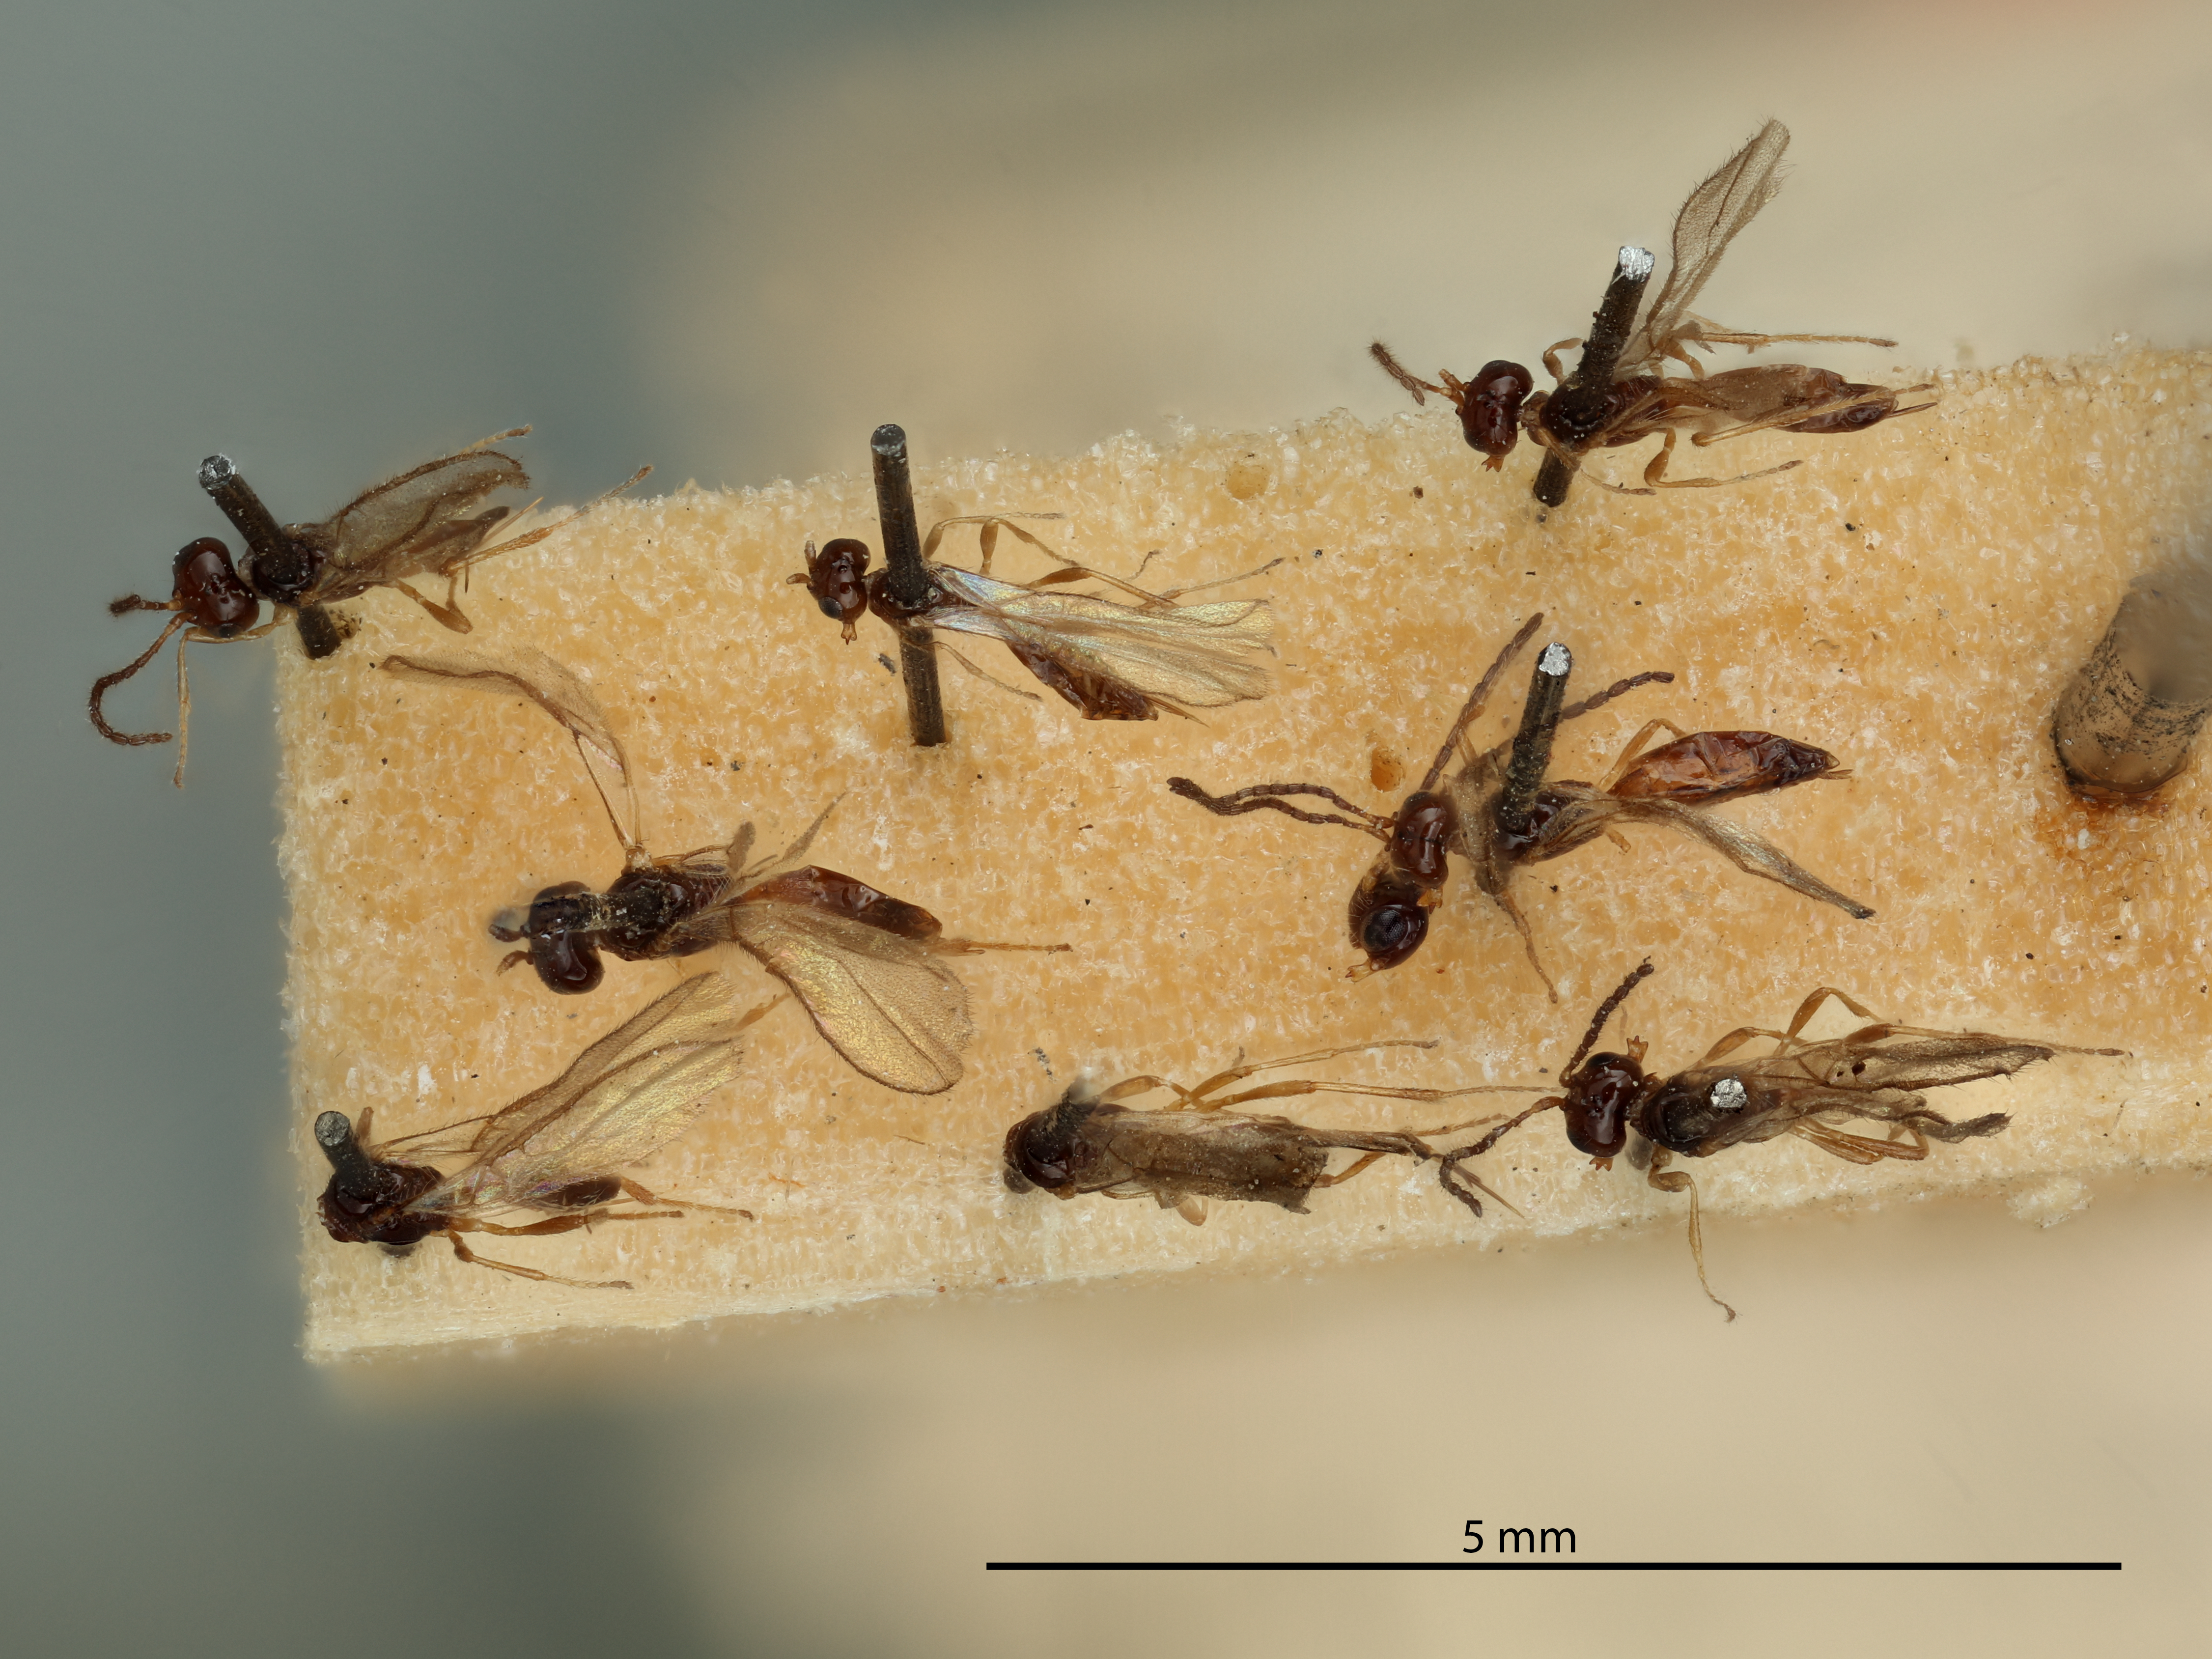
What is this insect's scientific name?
Adelura subcompressa
